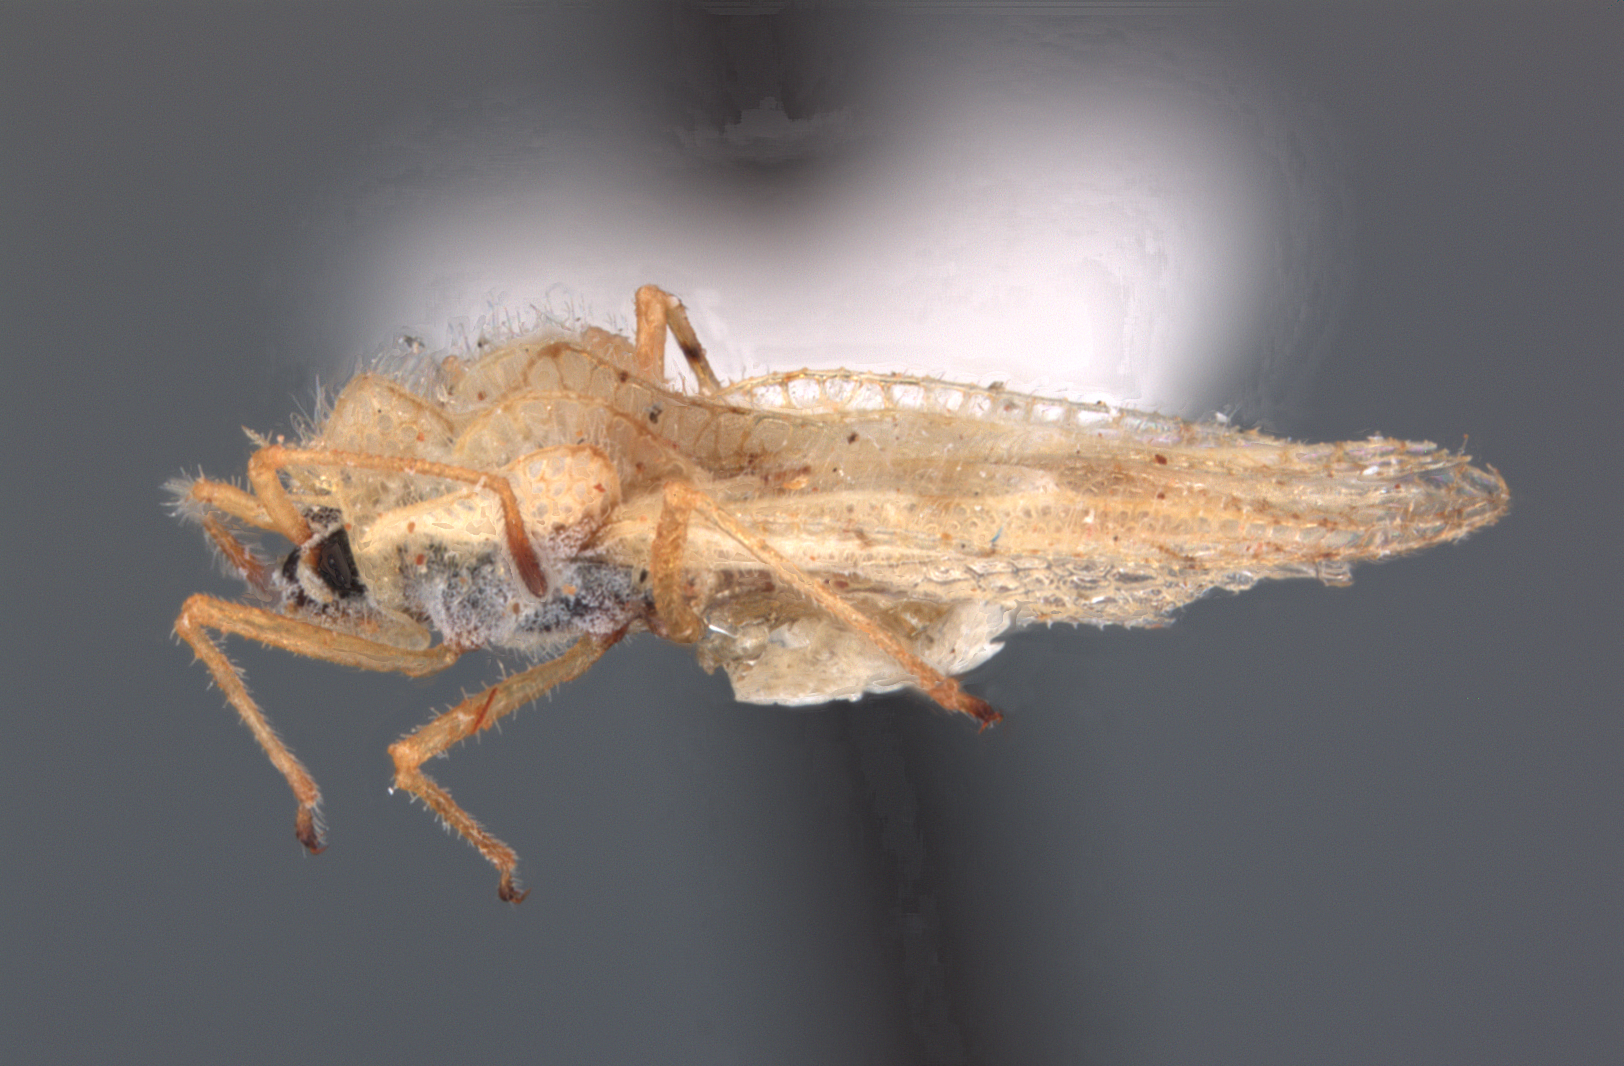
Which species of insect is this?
Gargaphia socorrona
